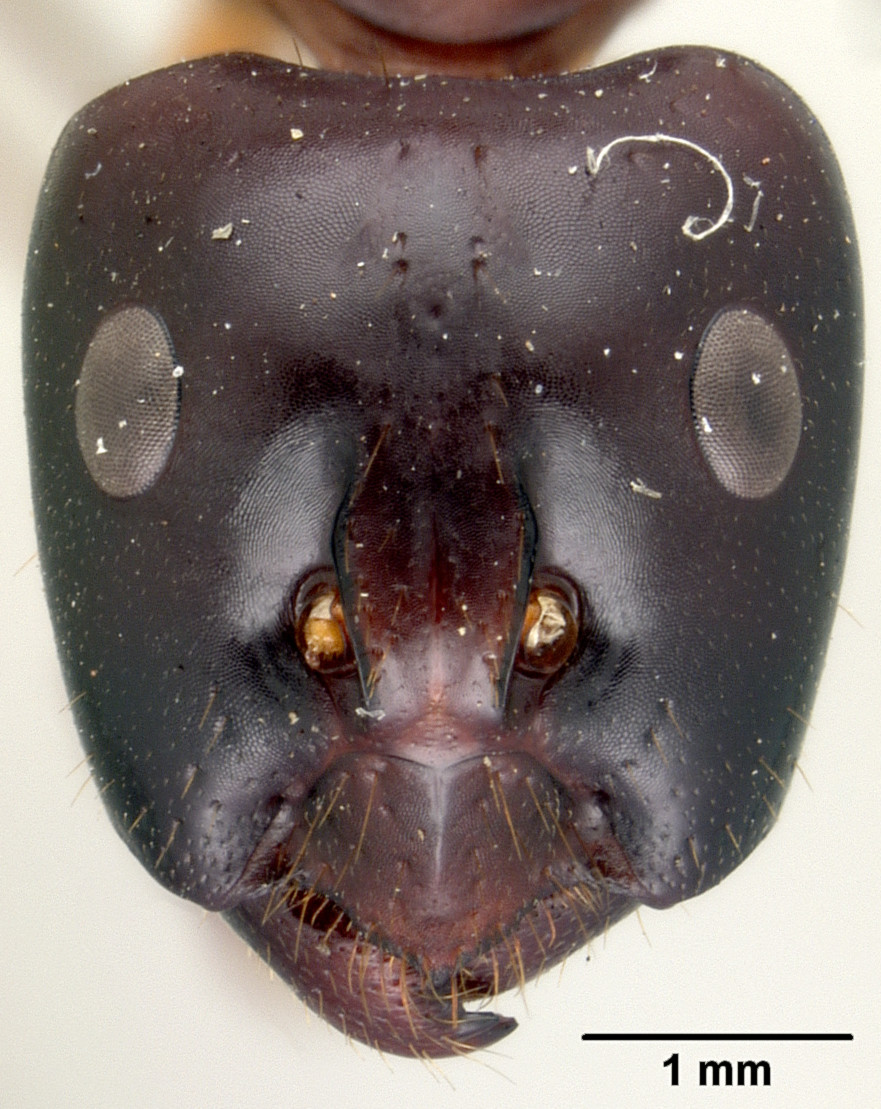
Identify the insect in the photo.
Camponotus acutirostris
